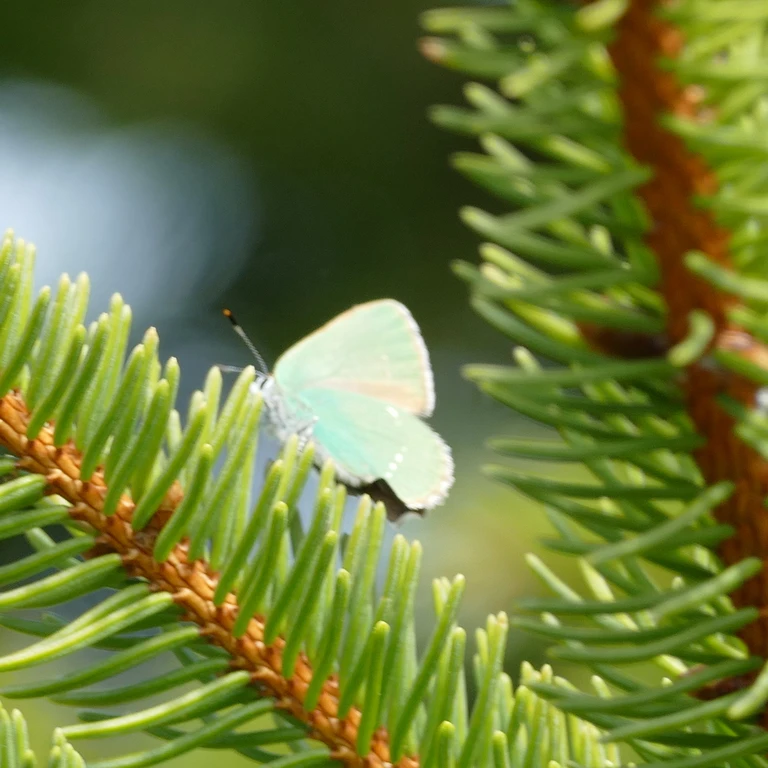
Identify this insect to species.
Callophrys rubi
